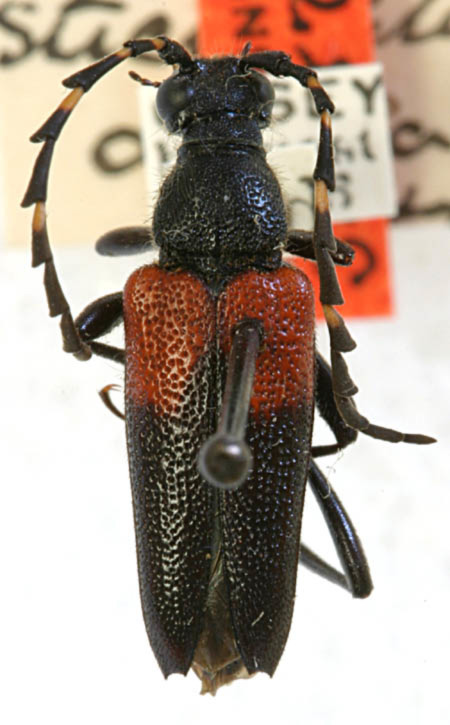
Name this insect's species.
Stictoleptura canadensis (also Brachyleptura cribripennis)
